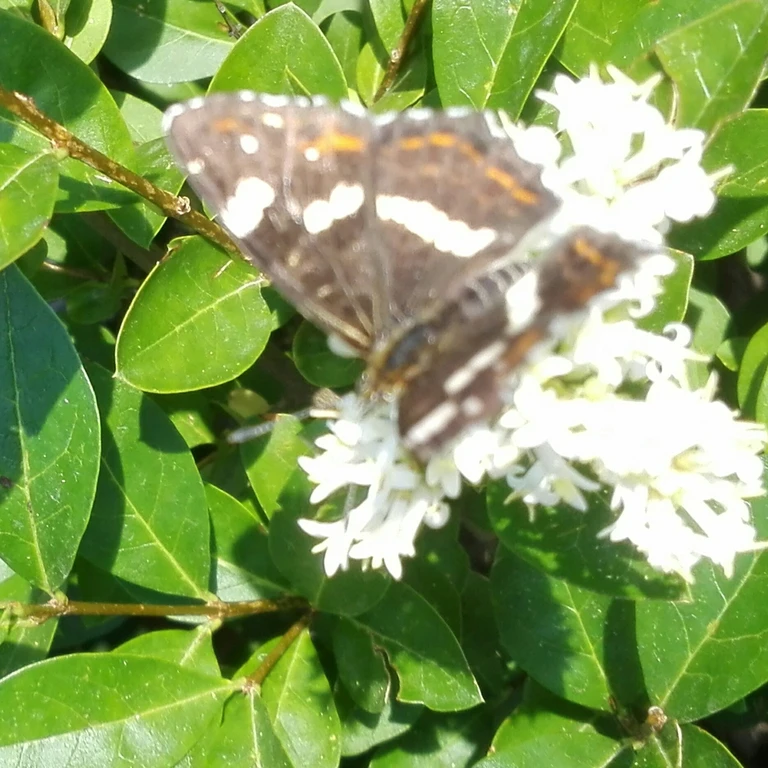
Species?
Araschnia levana
